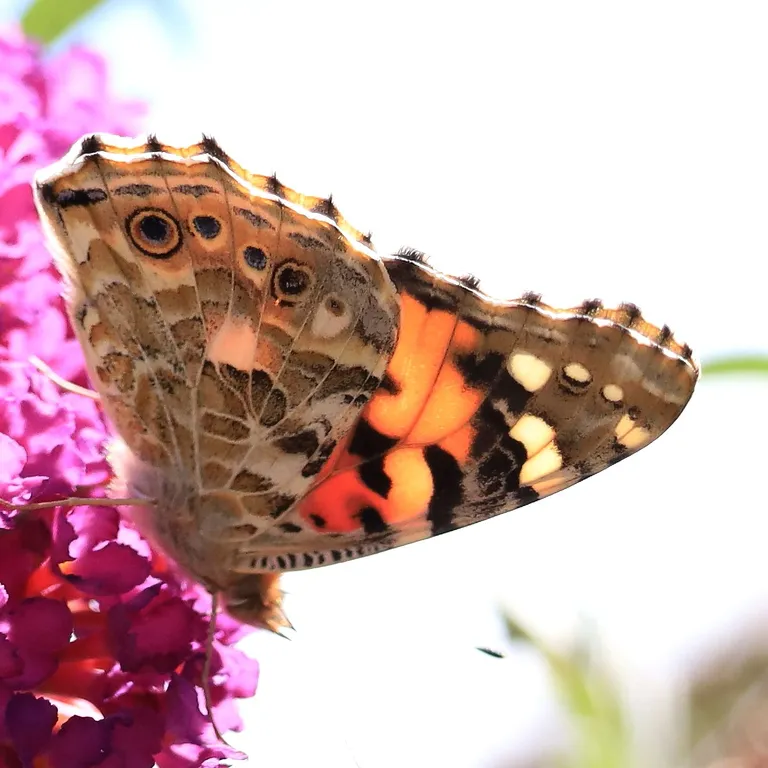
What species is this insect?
Vanessa cardui
